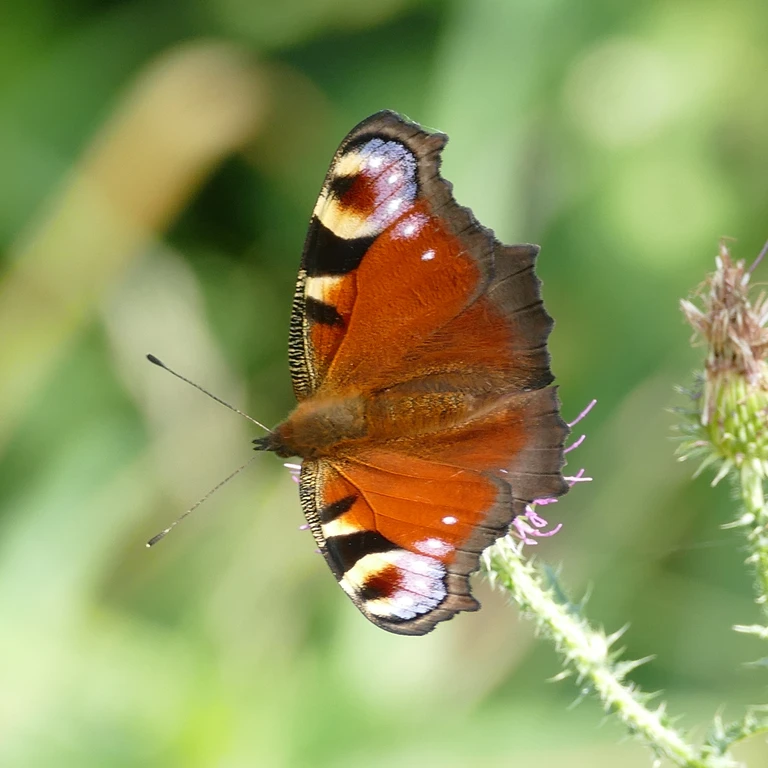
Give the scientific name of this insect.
Aglais io
